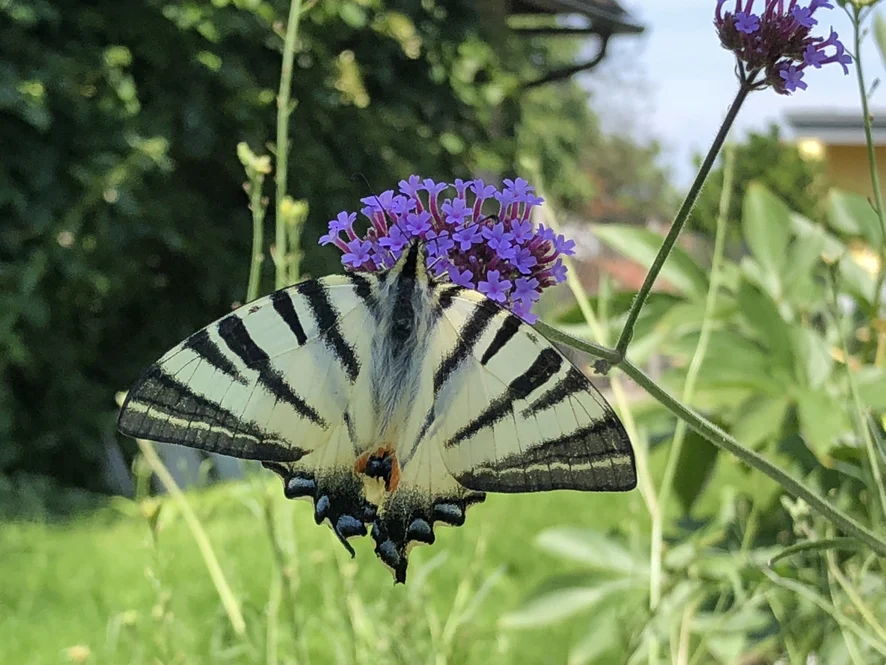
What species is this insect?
Iphiclides podalirius
